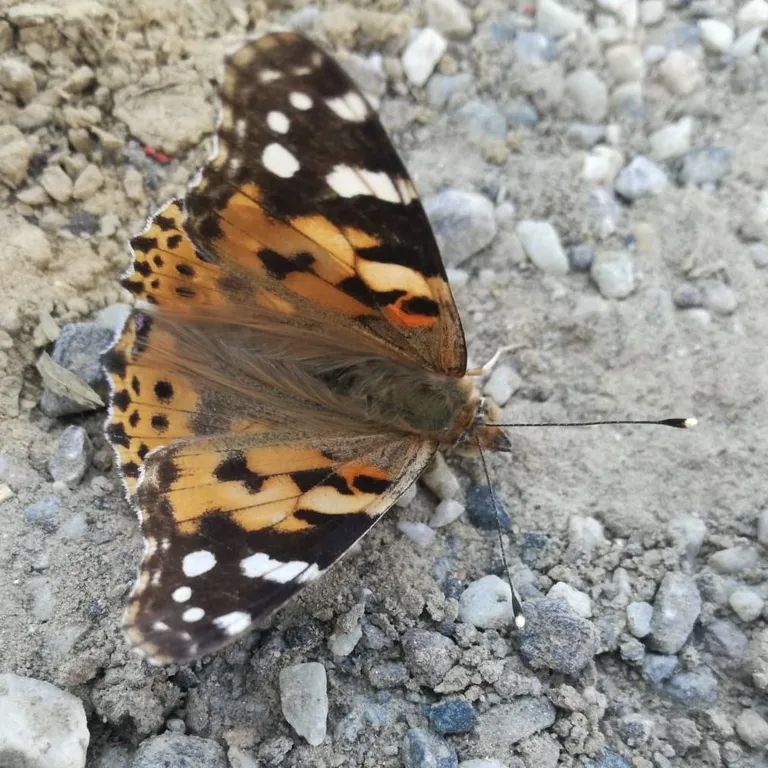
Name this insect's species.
Vanessa cardui
